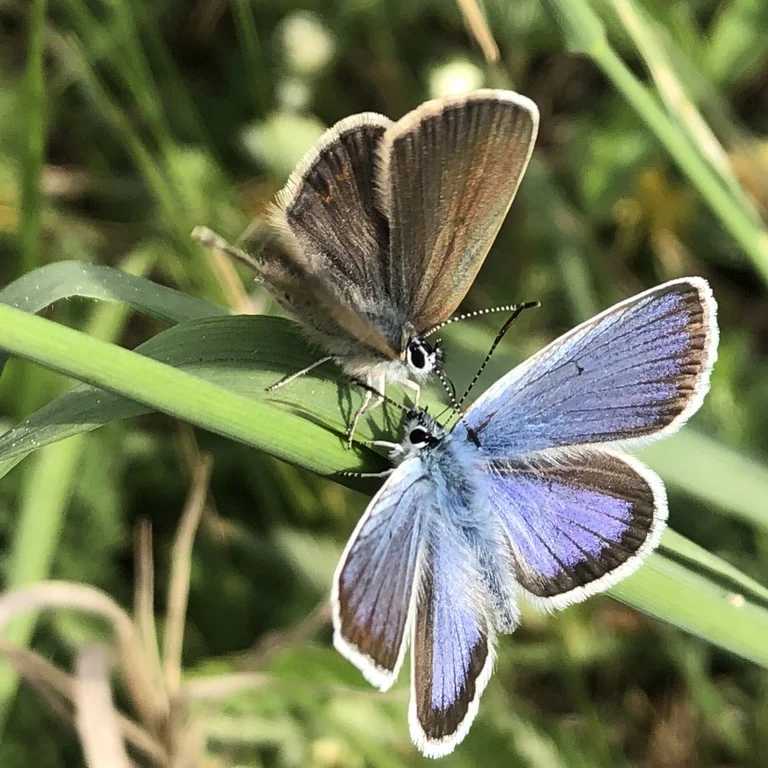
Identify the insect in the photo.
Plebejus argus
